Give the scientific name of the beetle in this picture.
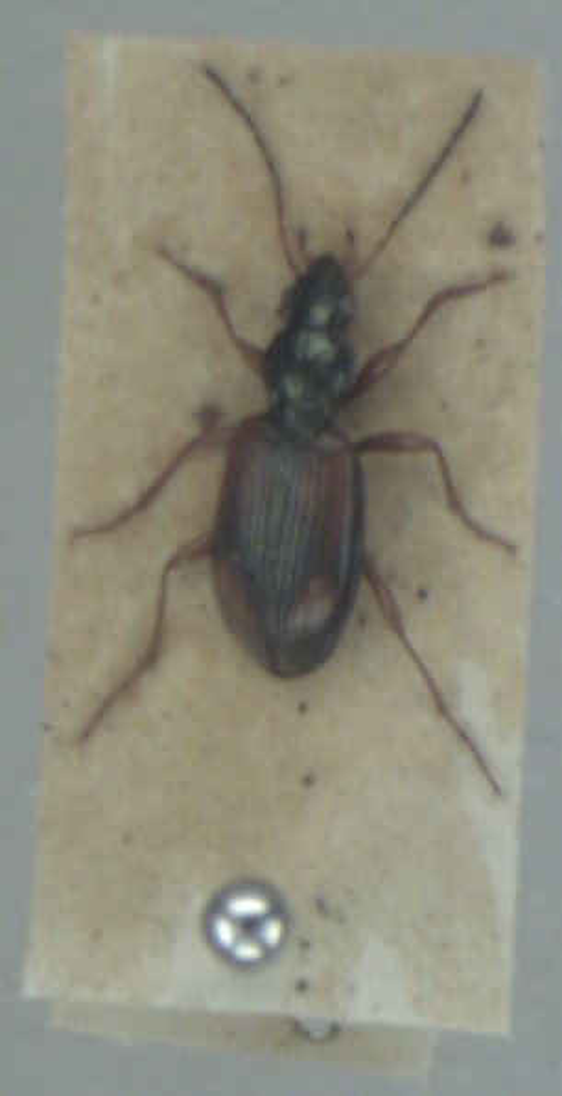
Bembidion fluviatile
